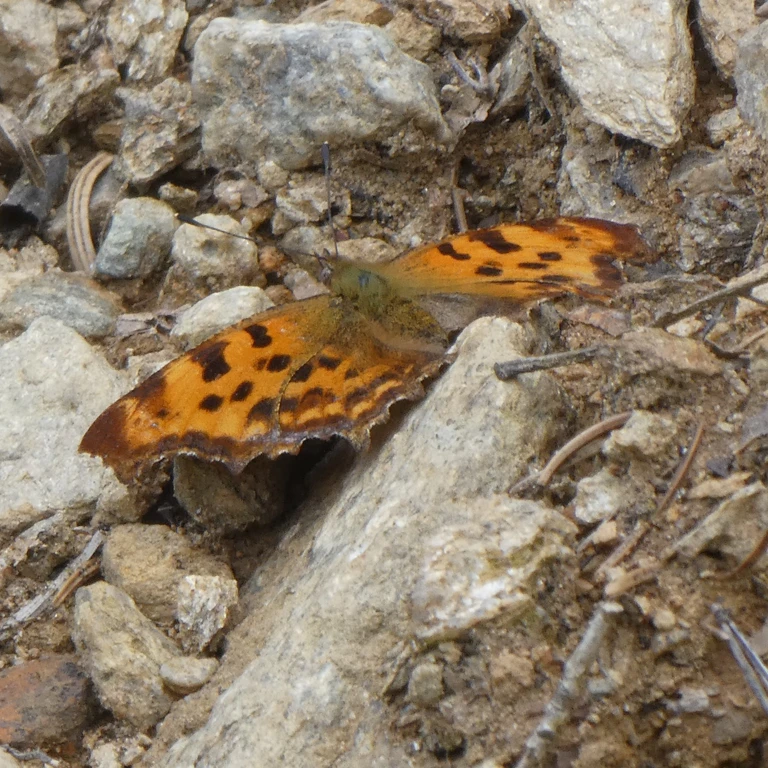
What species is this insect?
Polygonia c-album
